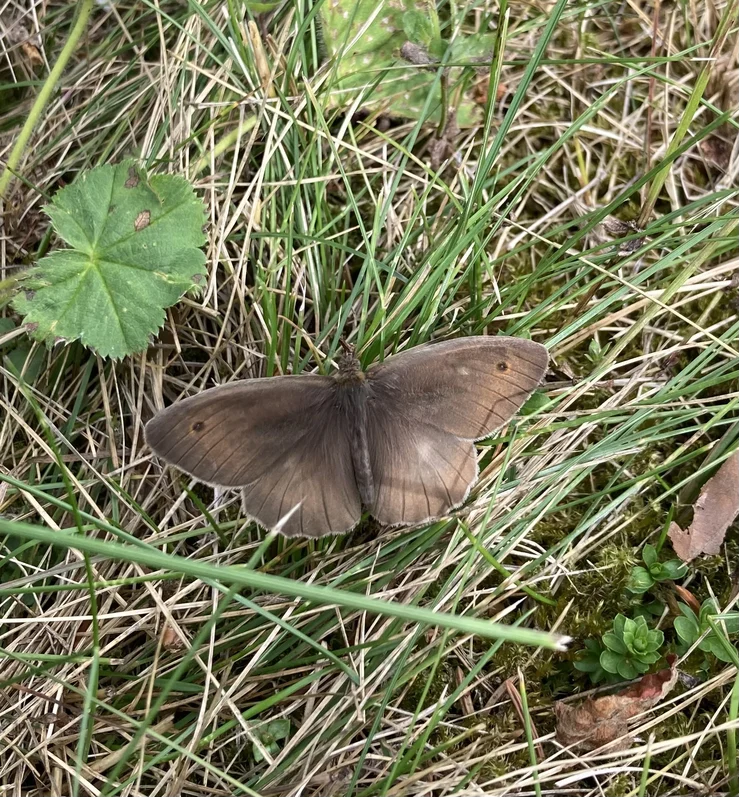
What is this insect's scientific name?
Maniola jurtina
